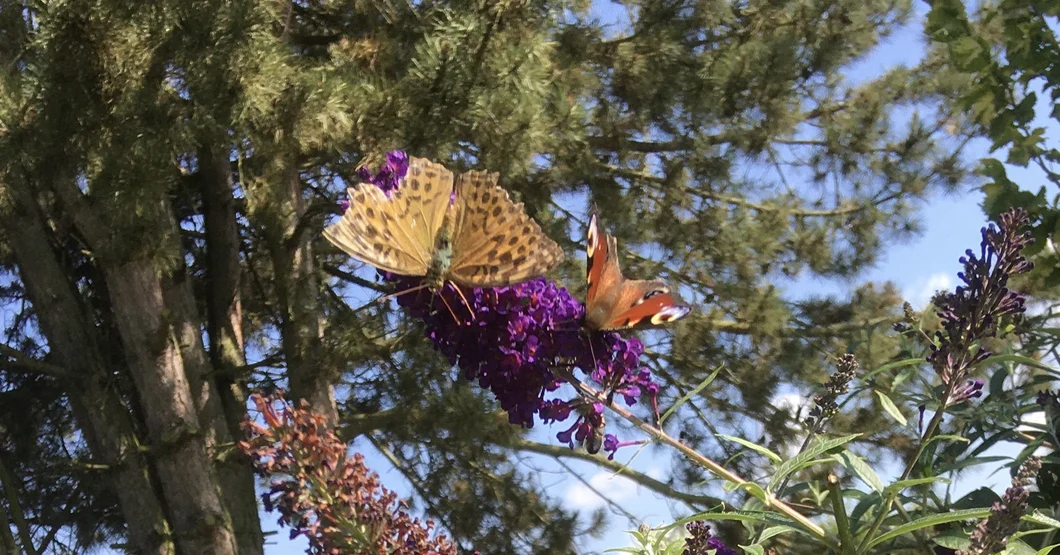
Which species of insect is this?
Aglais io
